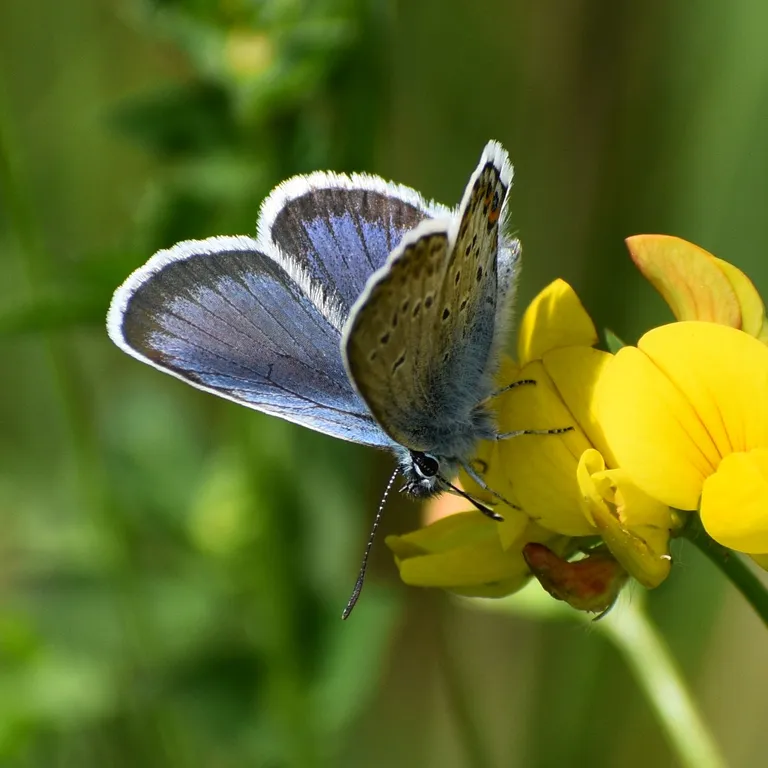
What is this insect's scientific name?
Plebejus argus
